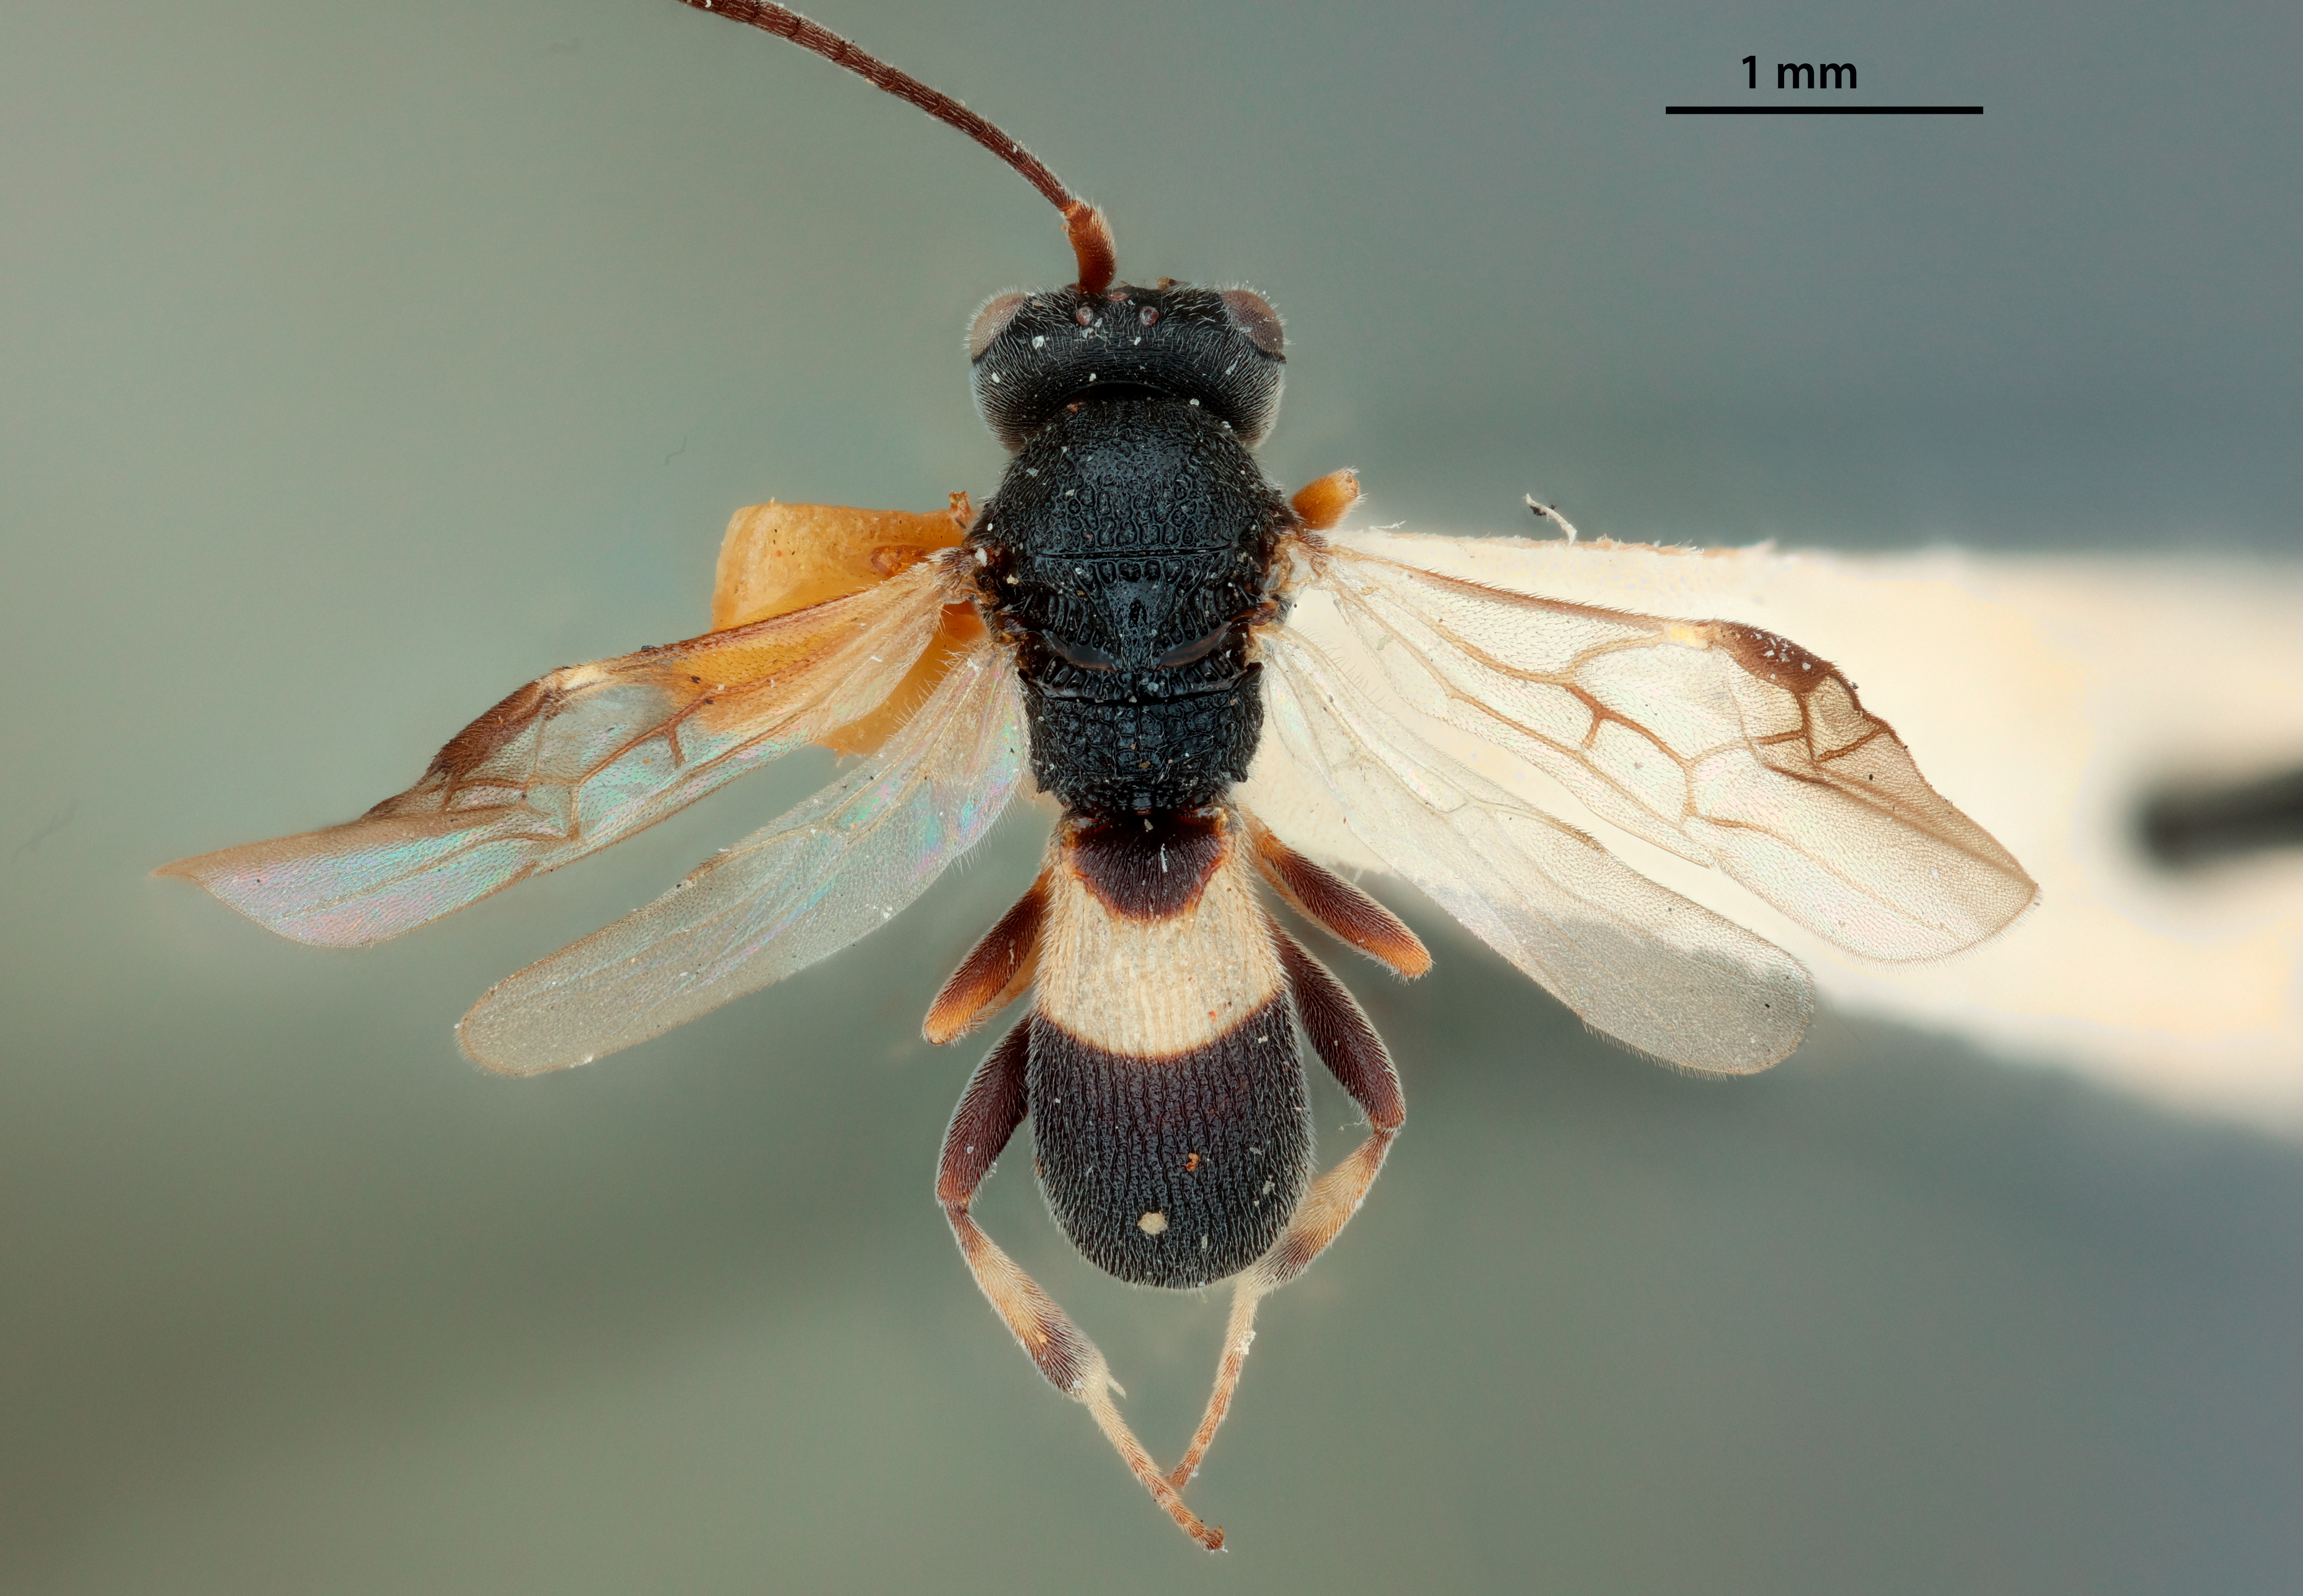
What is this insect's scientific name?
Chelonella pectinophorae
